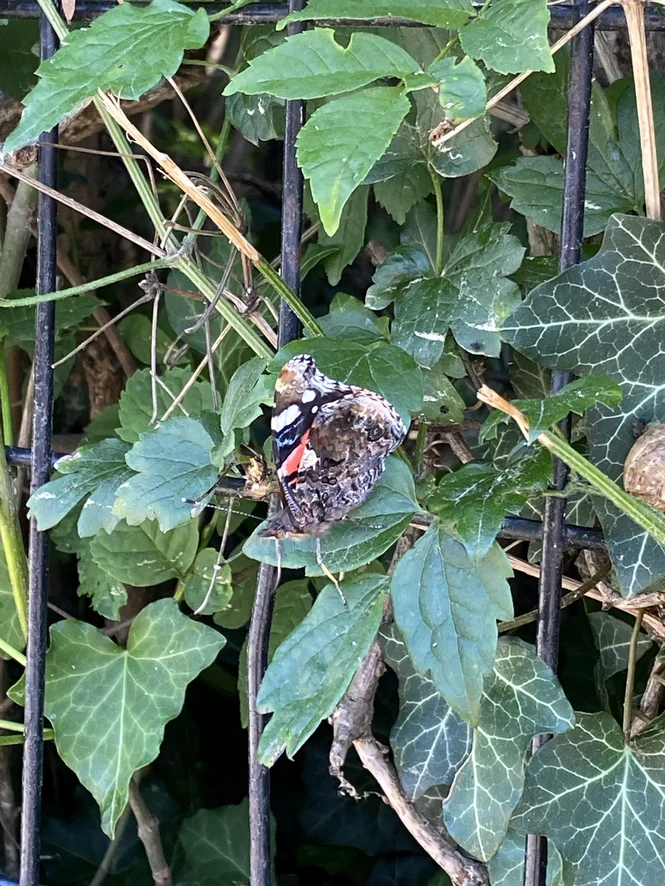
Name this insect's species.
Vanessa atalanta
